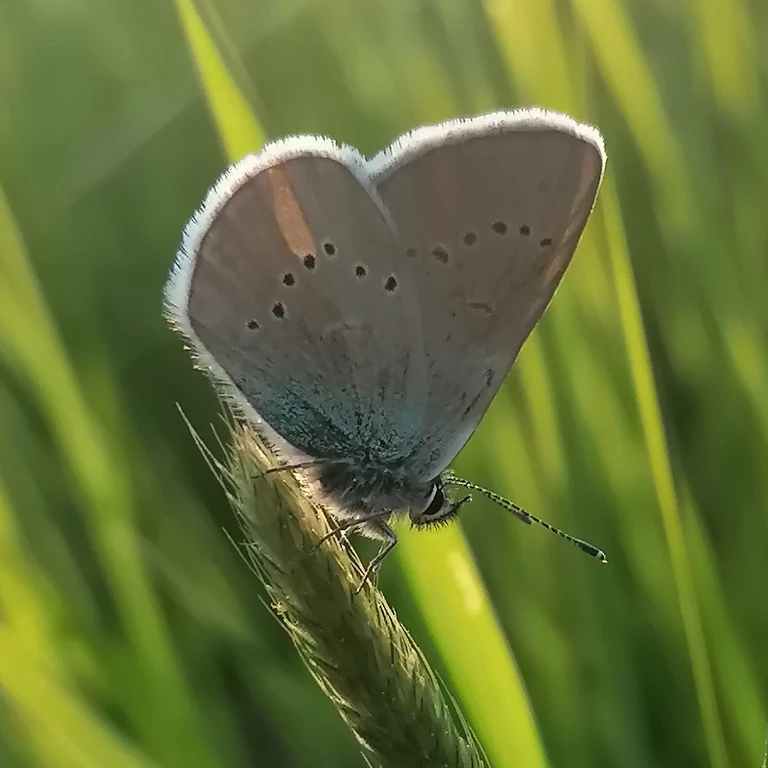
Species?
Cyaniris semiargus
